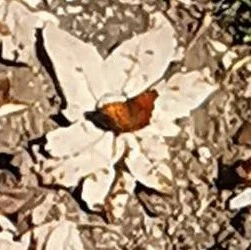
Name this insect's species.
Polygonia c-album
